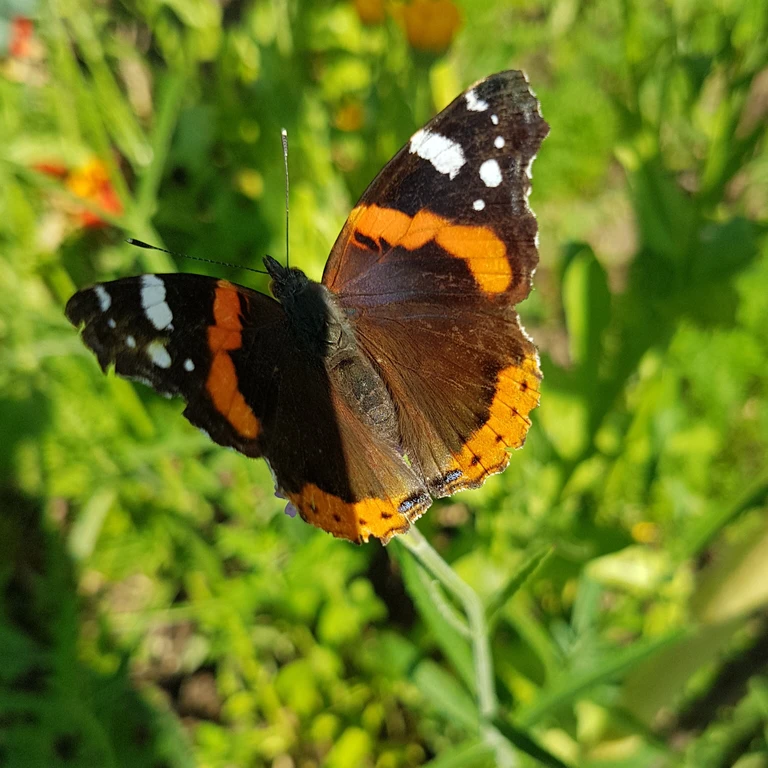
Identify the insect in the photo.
Vanessa atalanta
